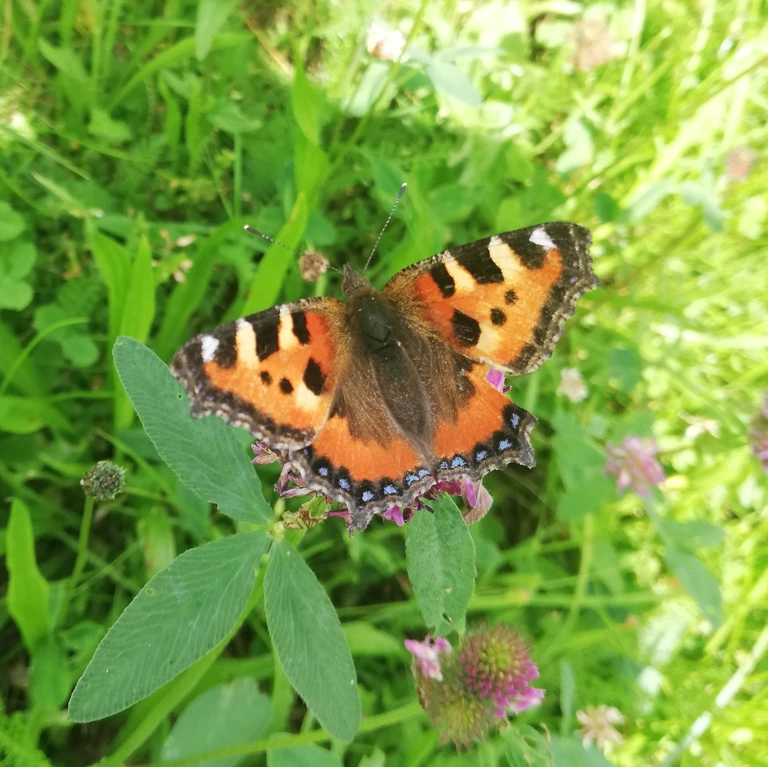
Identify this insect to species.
Aglais urticae
